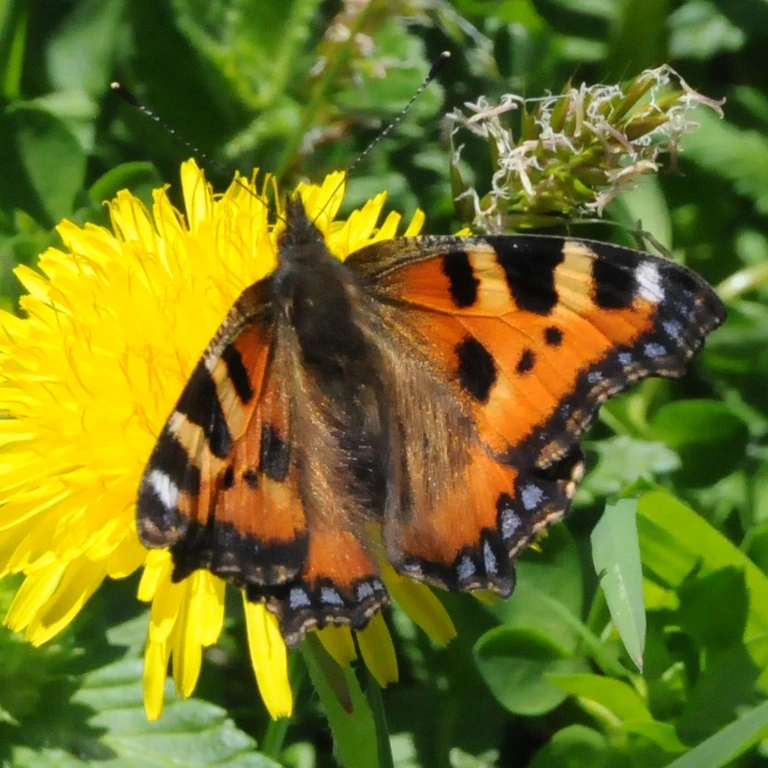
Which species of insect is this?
Aglais urticae
